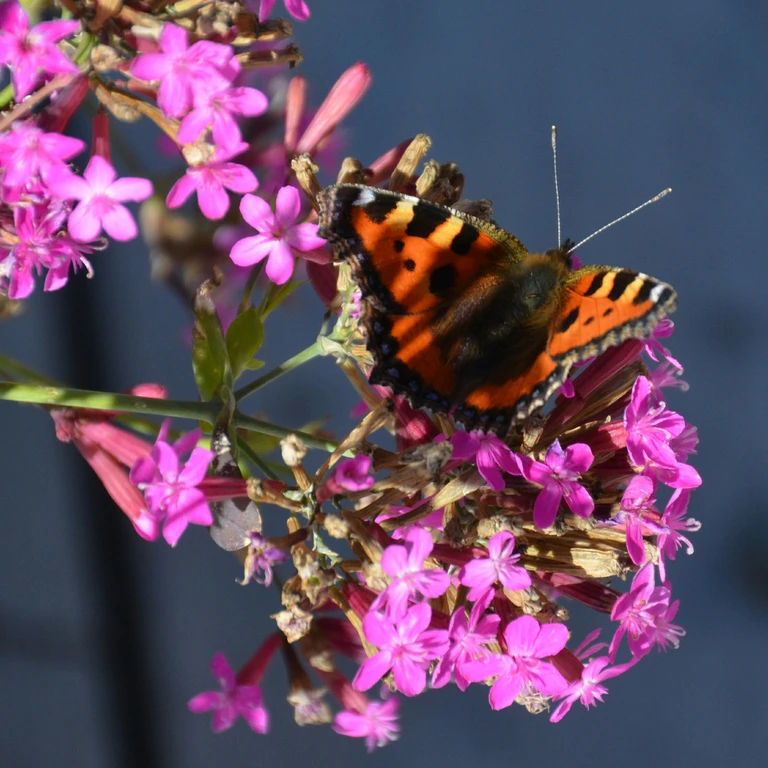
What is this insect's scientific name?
Aglais urticae
